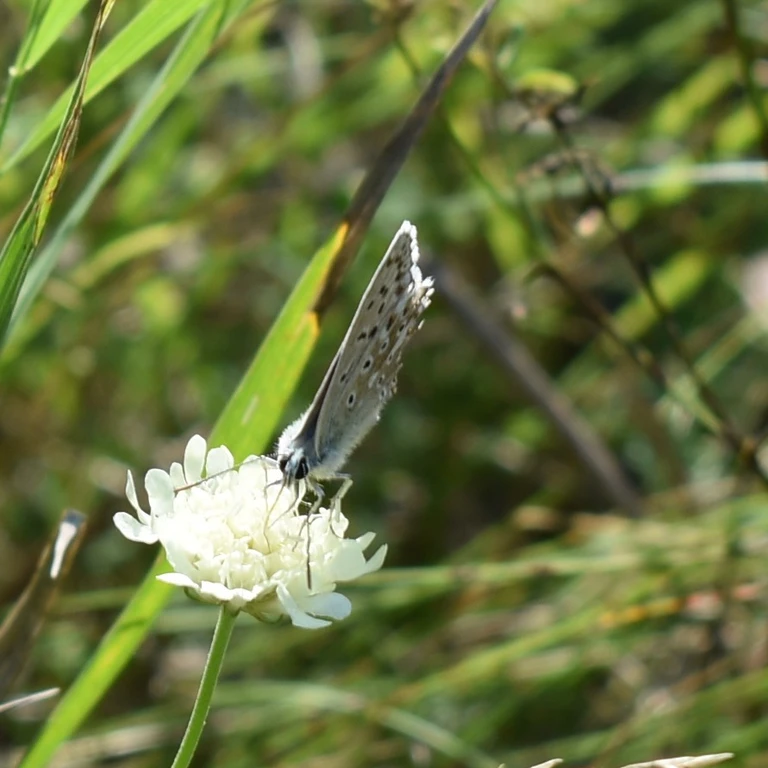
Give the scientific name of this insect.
Lysandra coridon
